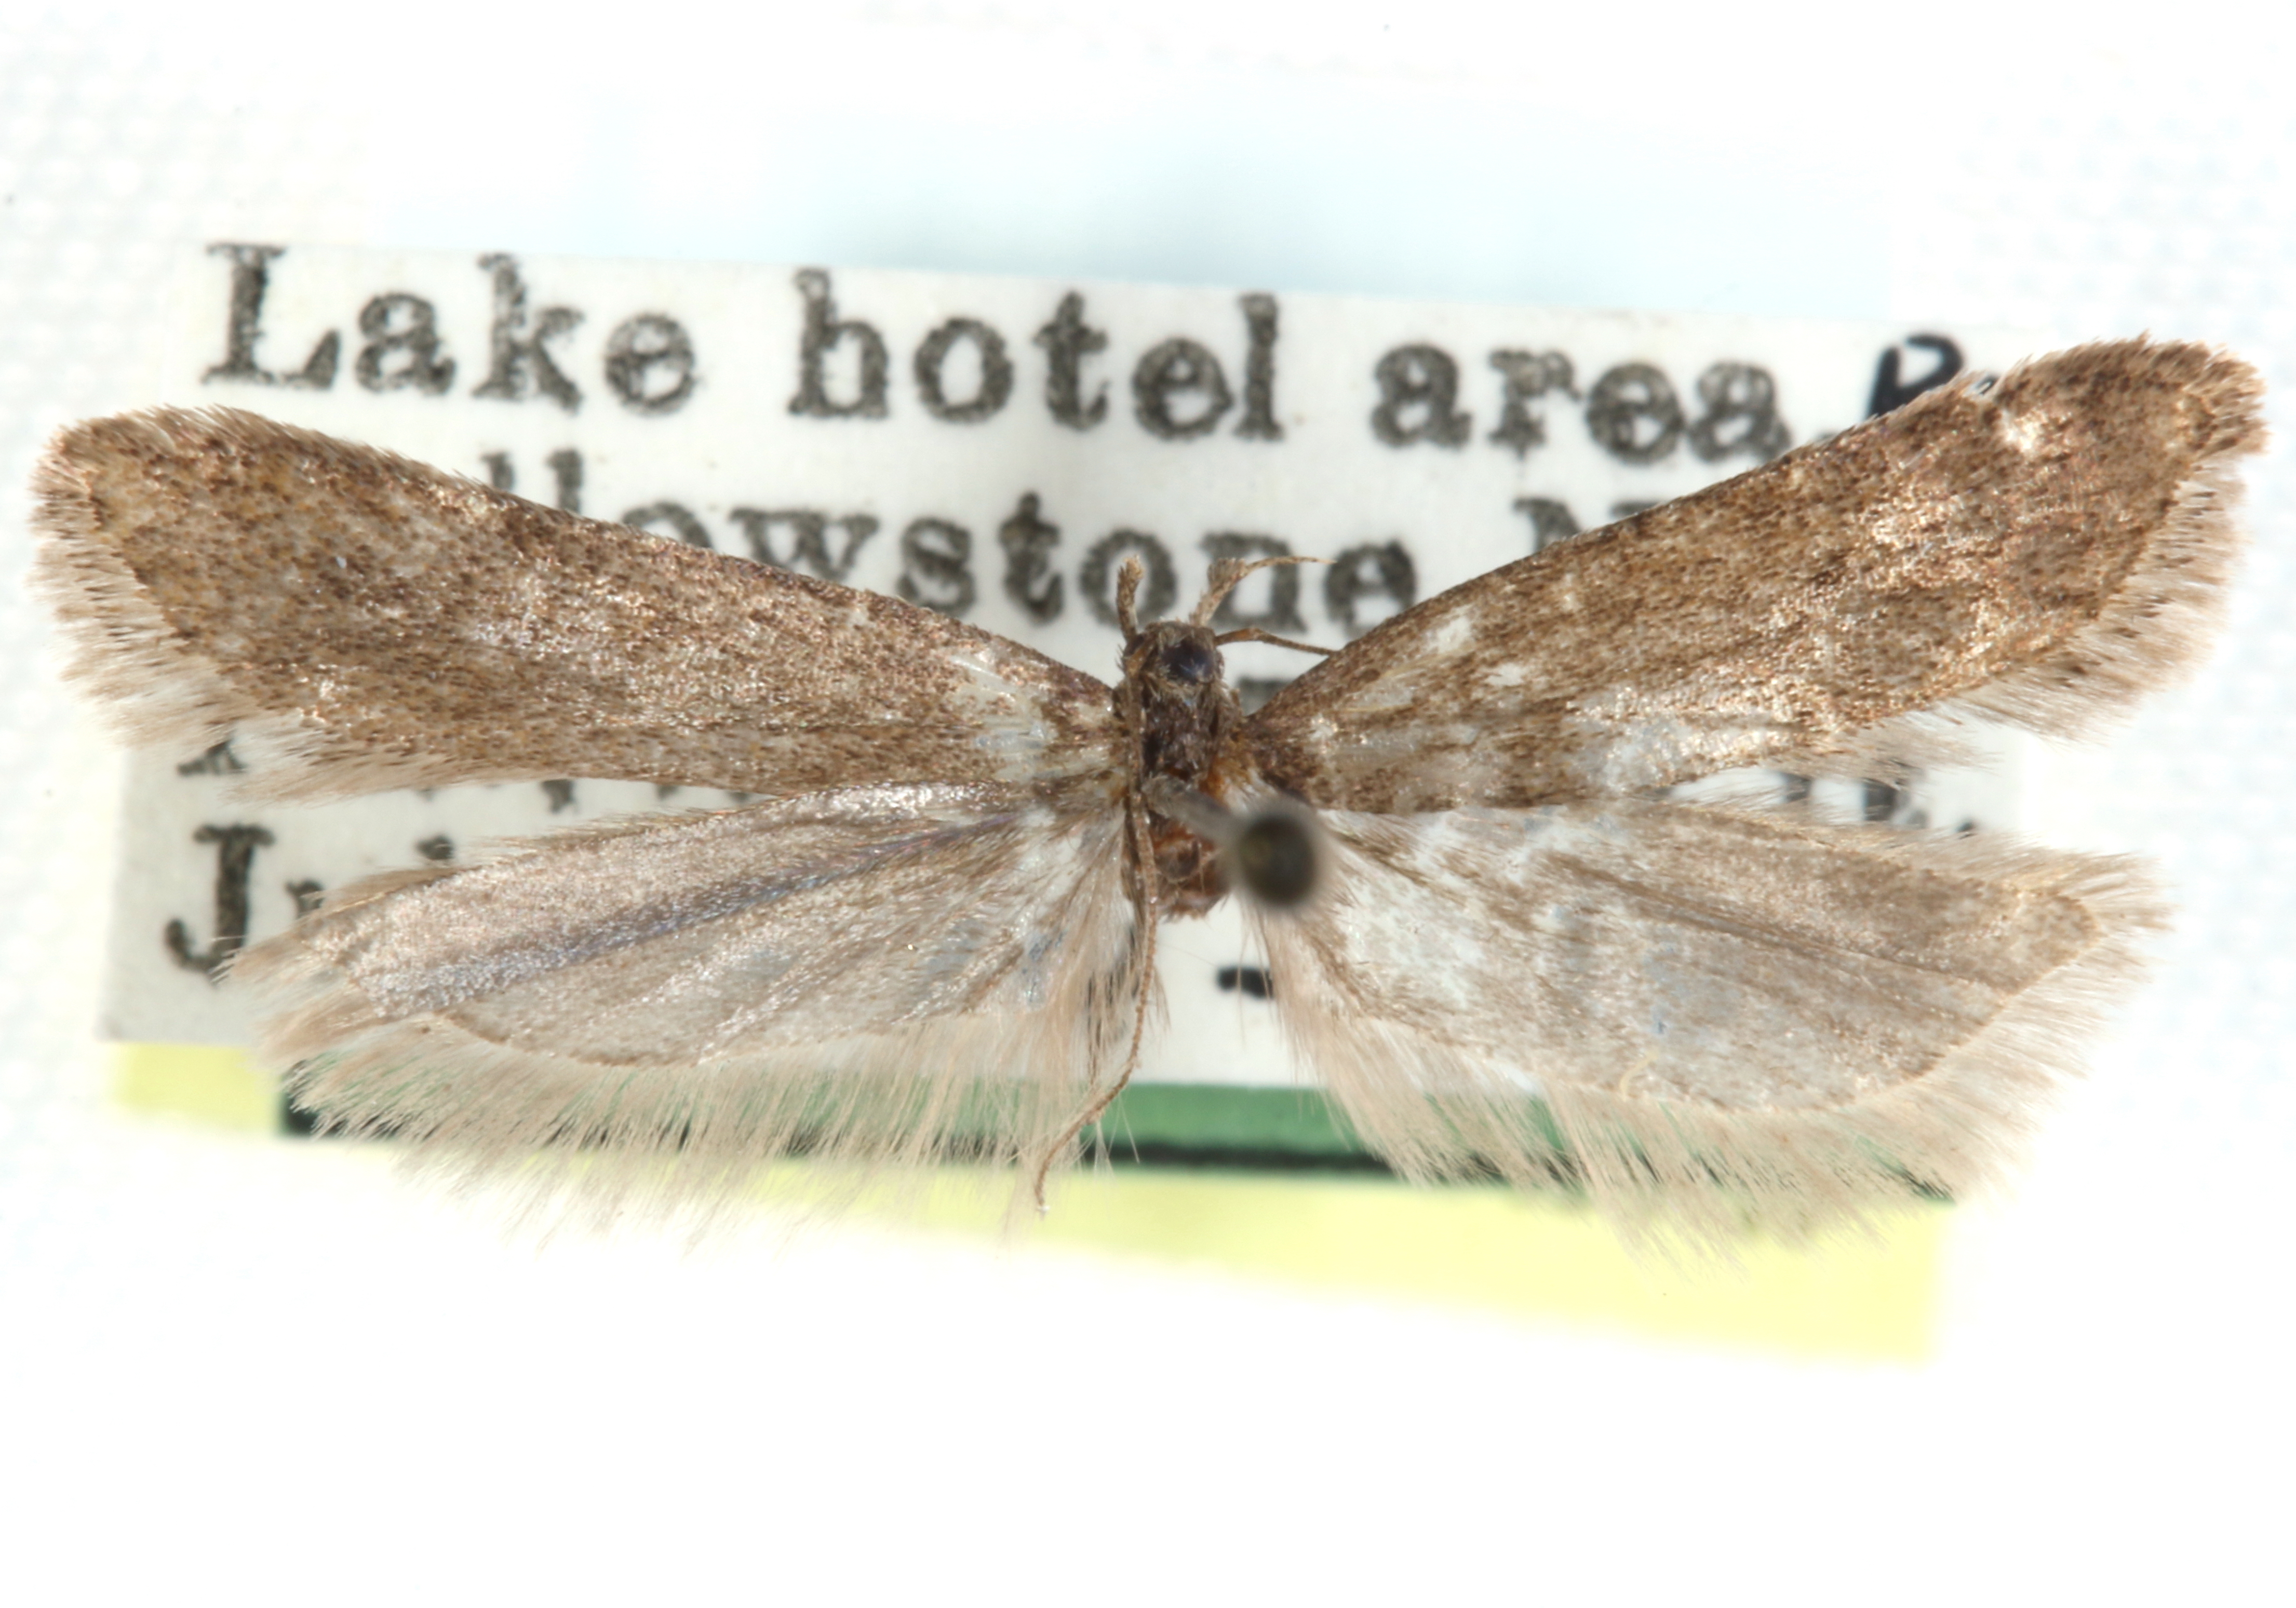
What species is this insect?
Chionodes rupex
